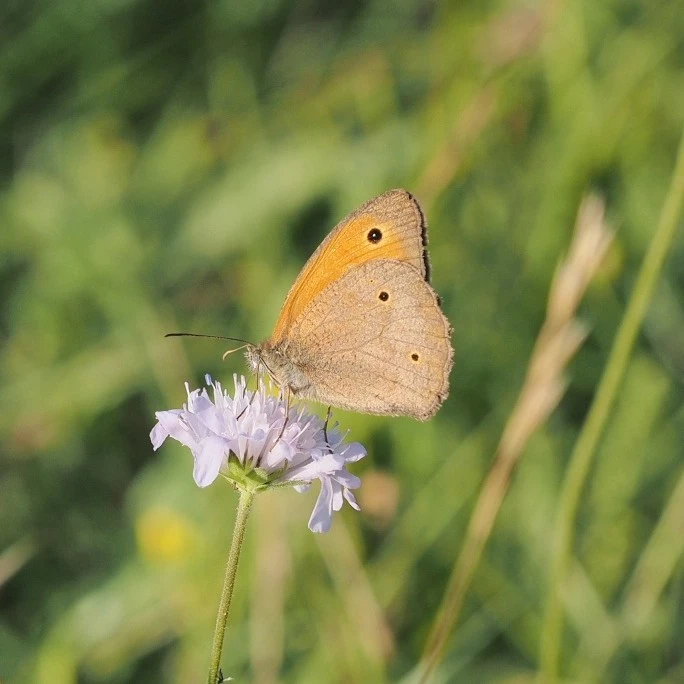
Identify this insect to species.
Maniola jurtina
